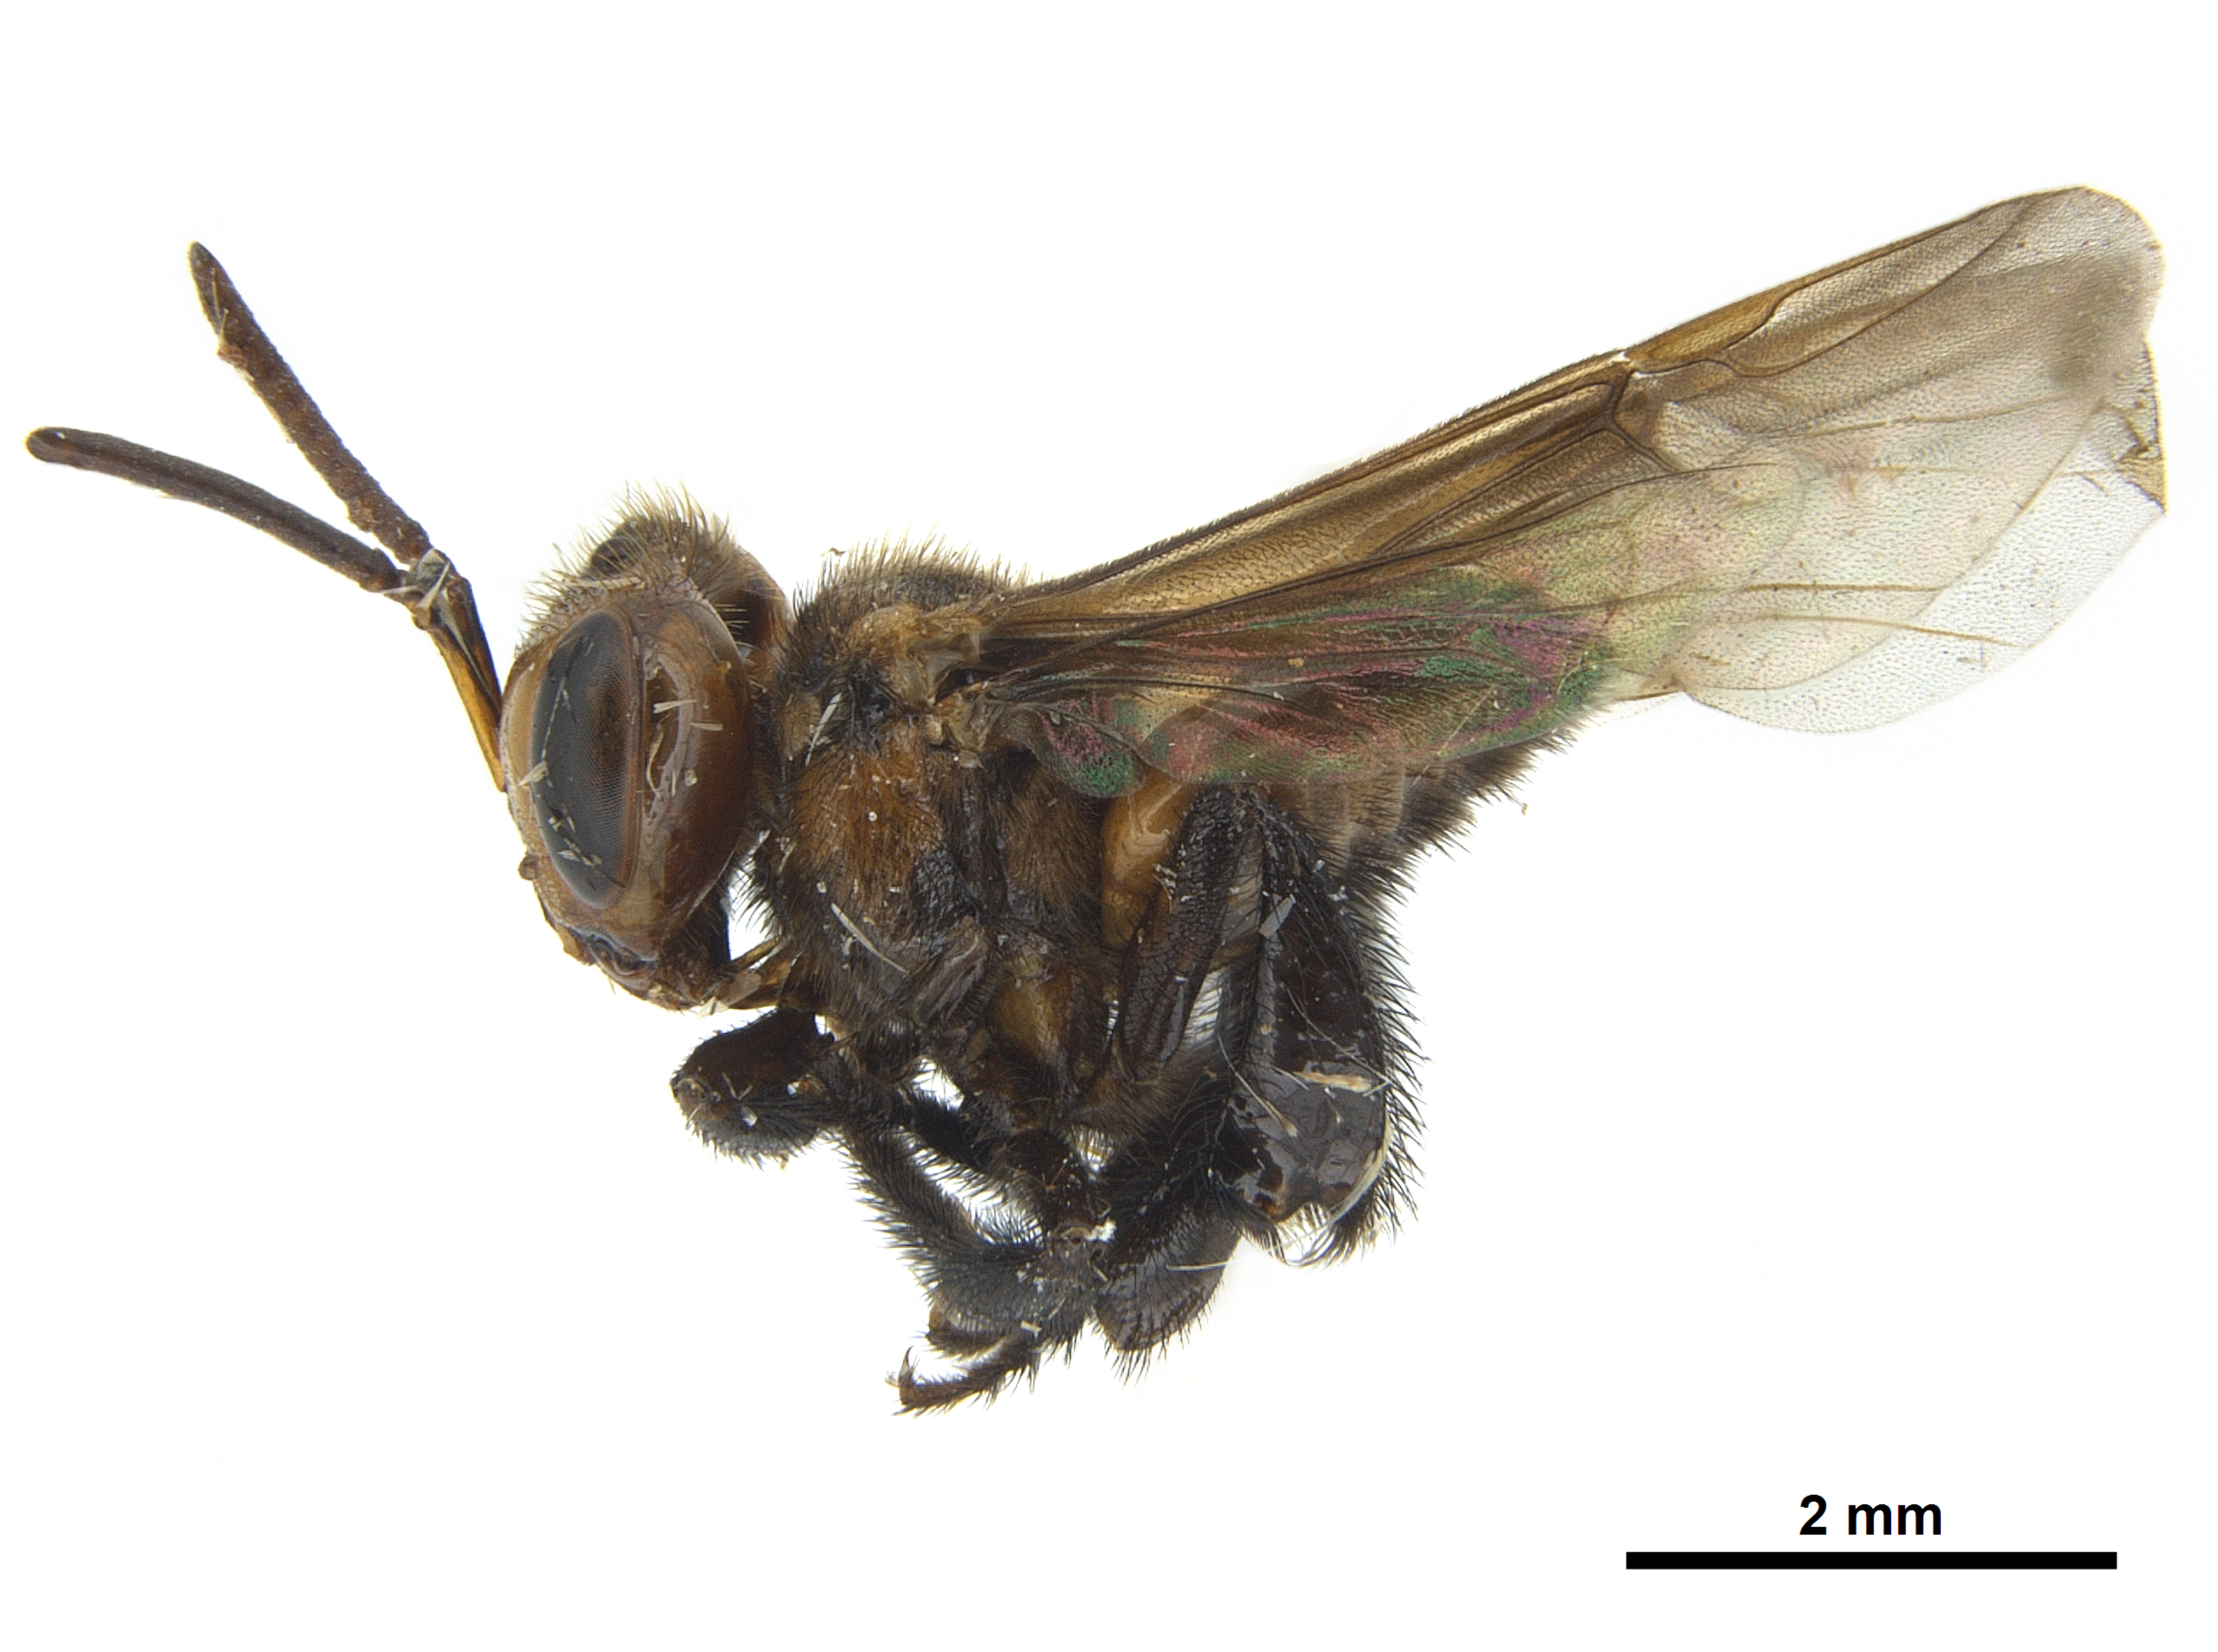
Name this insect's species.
Oxytrigona mediorufa
